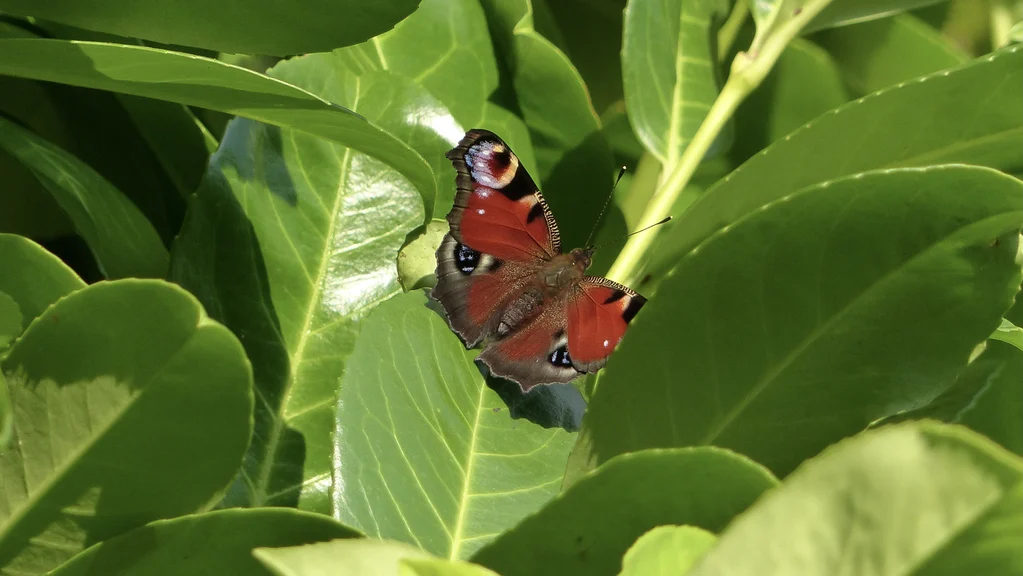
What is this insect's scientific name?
Aglais io
